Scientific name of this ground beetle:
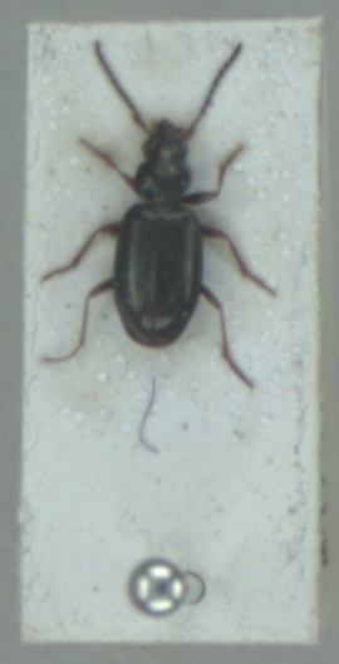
Bembidion deletum
